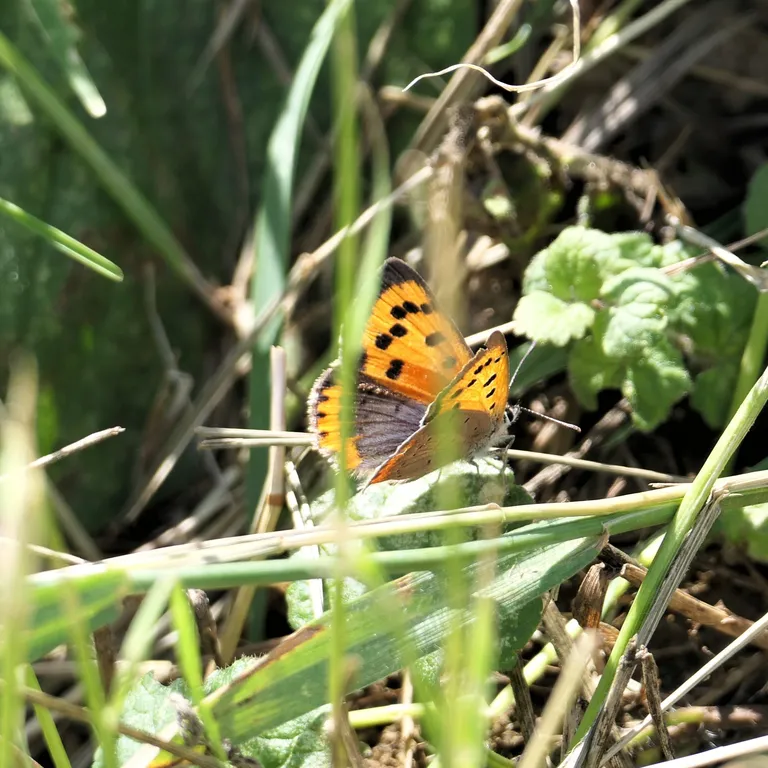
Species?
Lycaena phlaeas
